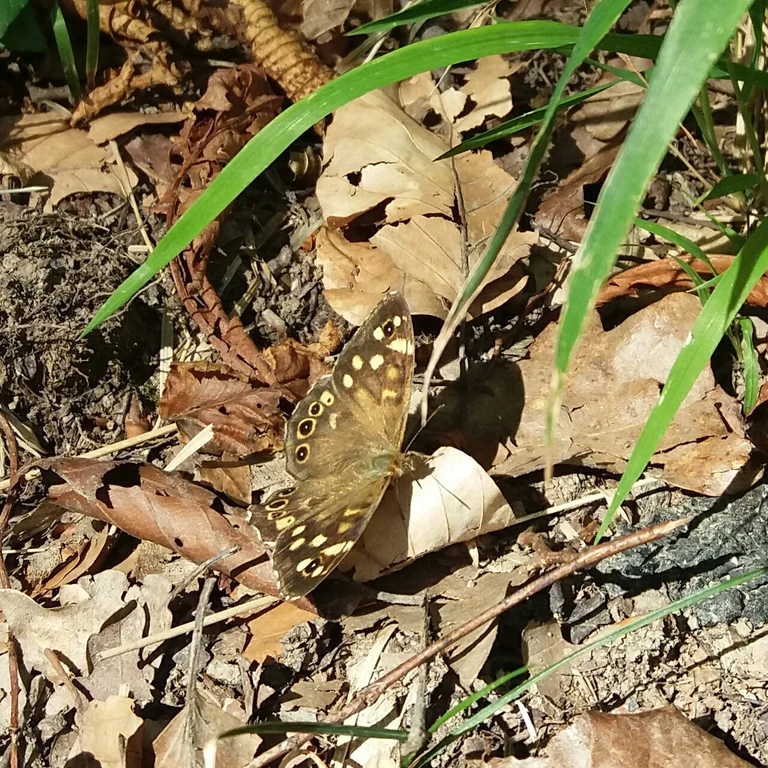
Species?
Pararge aegeria
